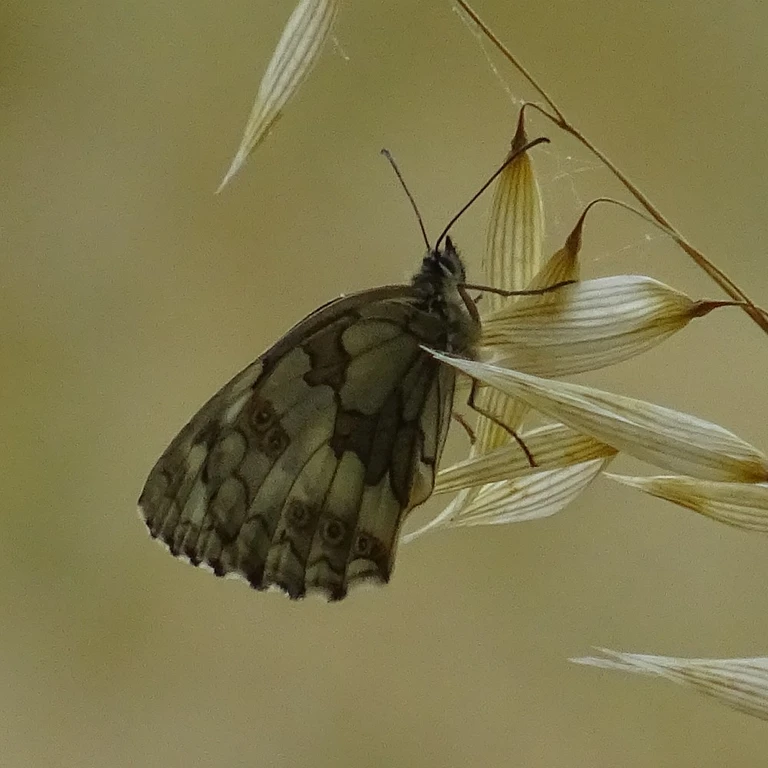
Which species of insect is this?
Melanargia galathea
